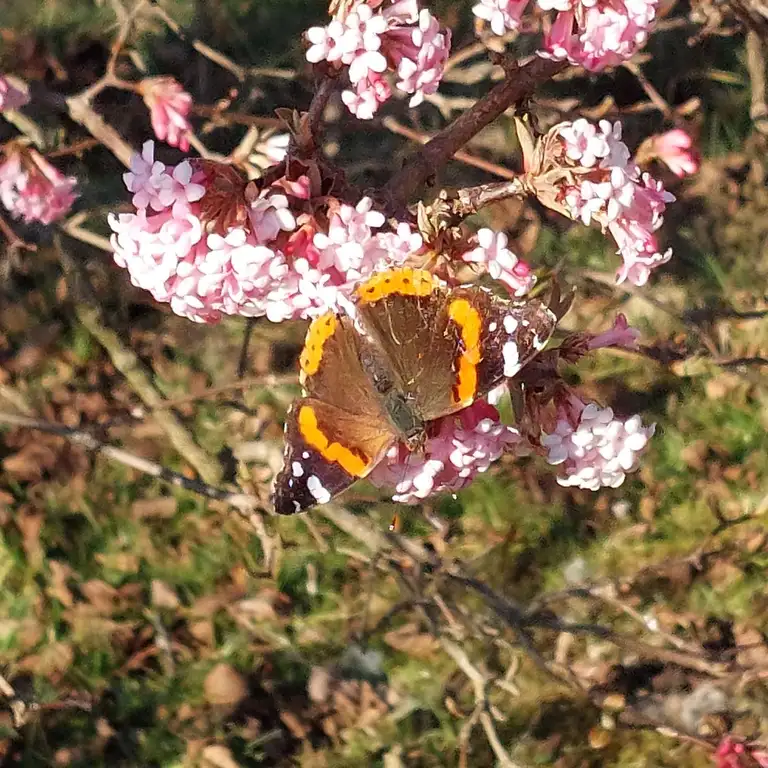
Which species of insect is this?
Vanessa atalanta
